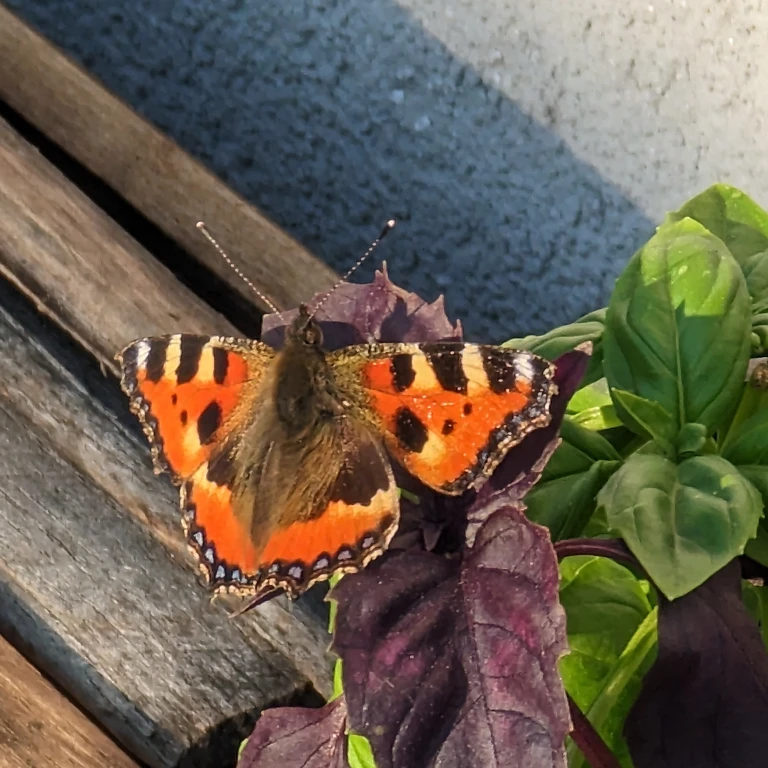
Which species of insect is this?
Aglais urticae
